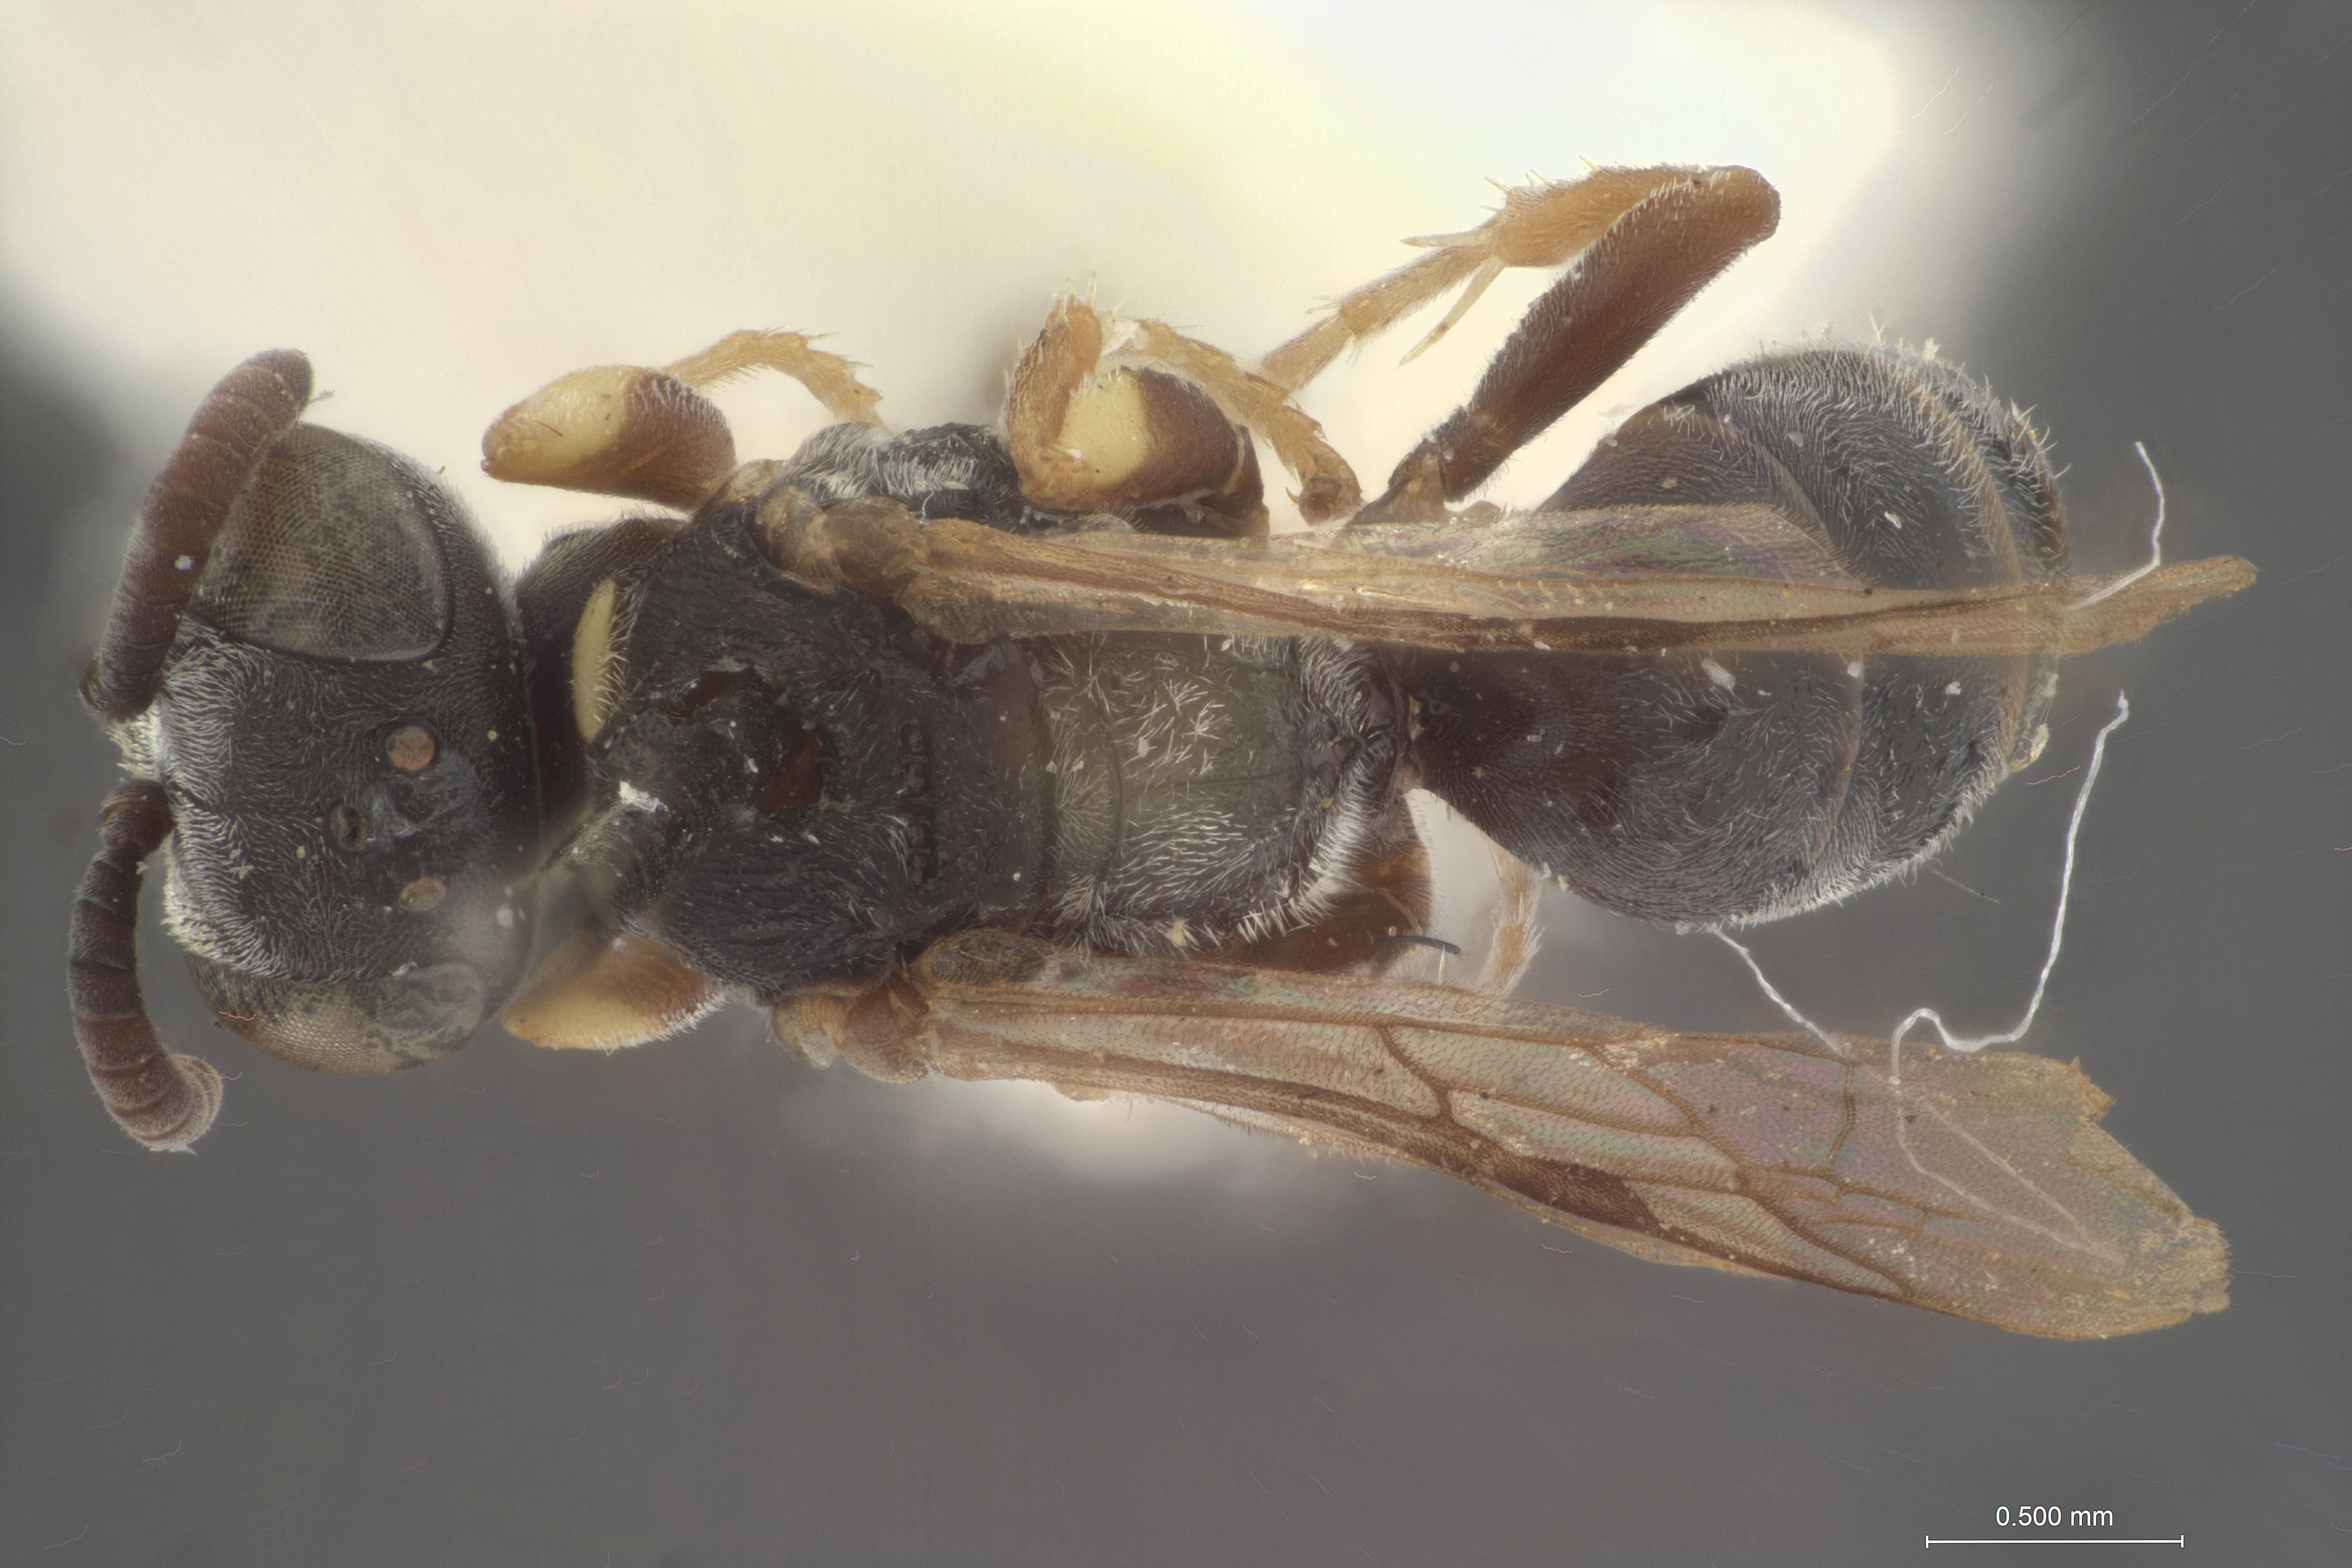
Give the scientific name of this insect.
Sericophorus halli
